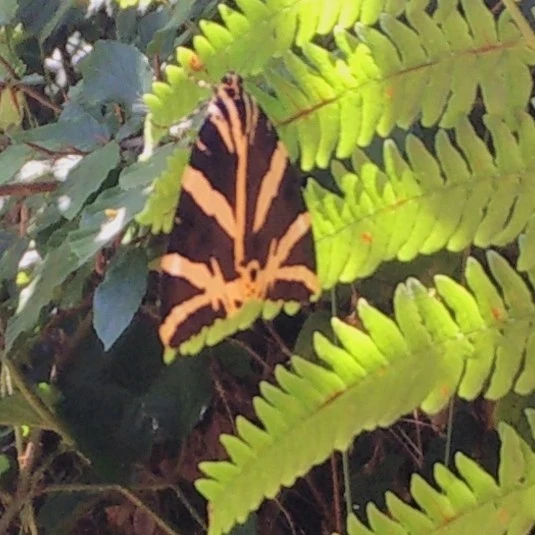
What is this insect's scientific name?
Euplagia quadripunctaria
